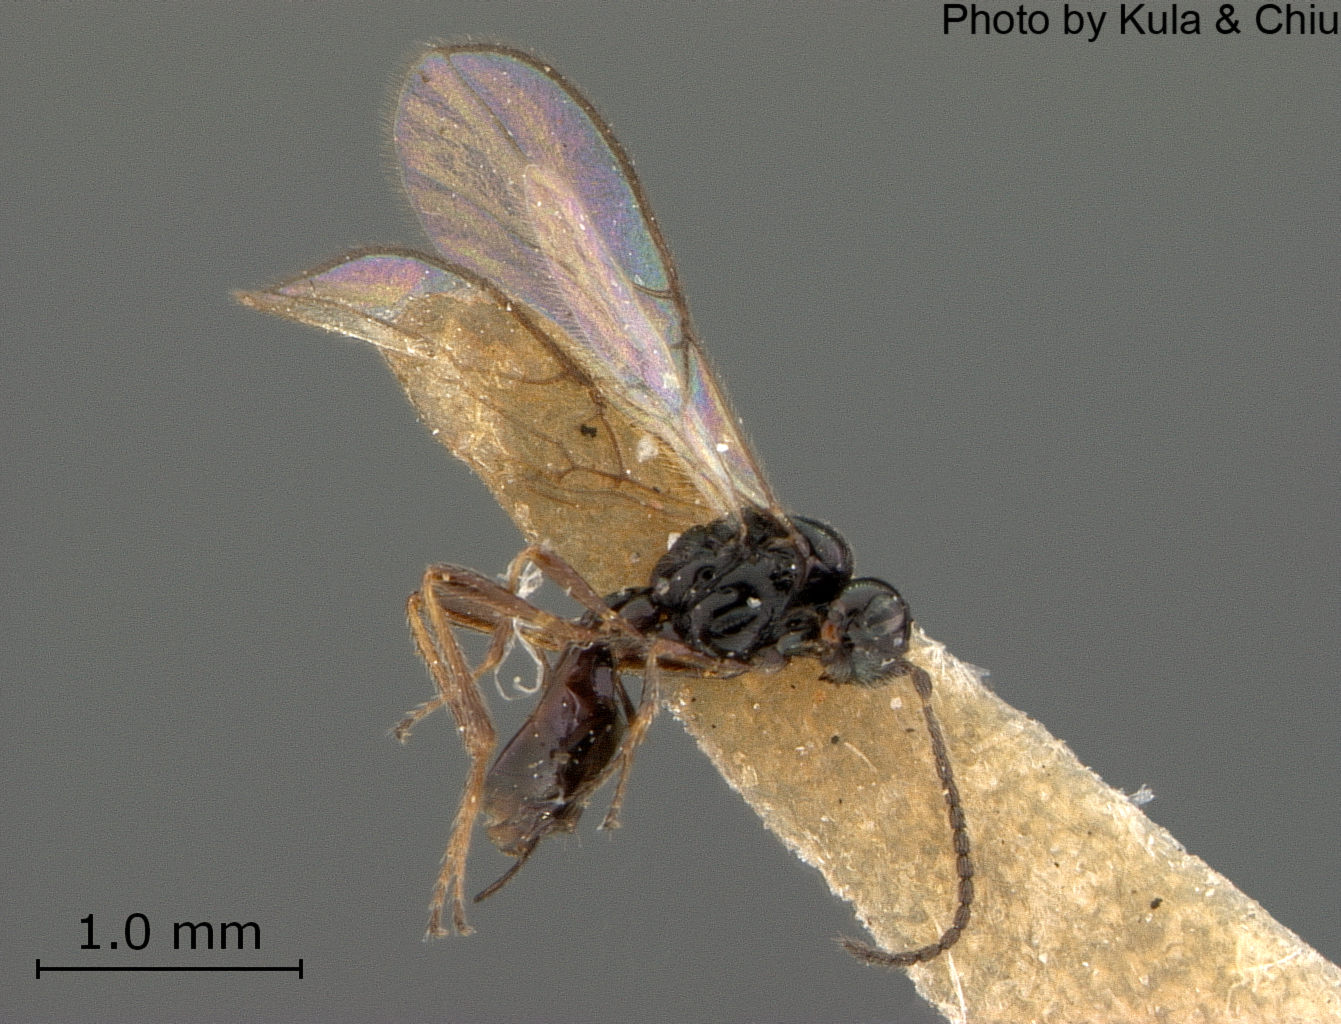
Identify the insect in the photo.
Synaldis alfalfae
